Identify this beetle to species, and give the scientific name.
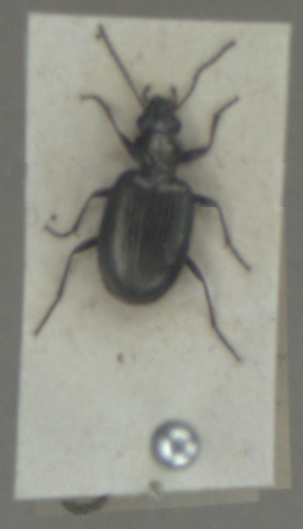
Bembidion punctulatum
